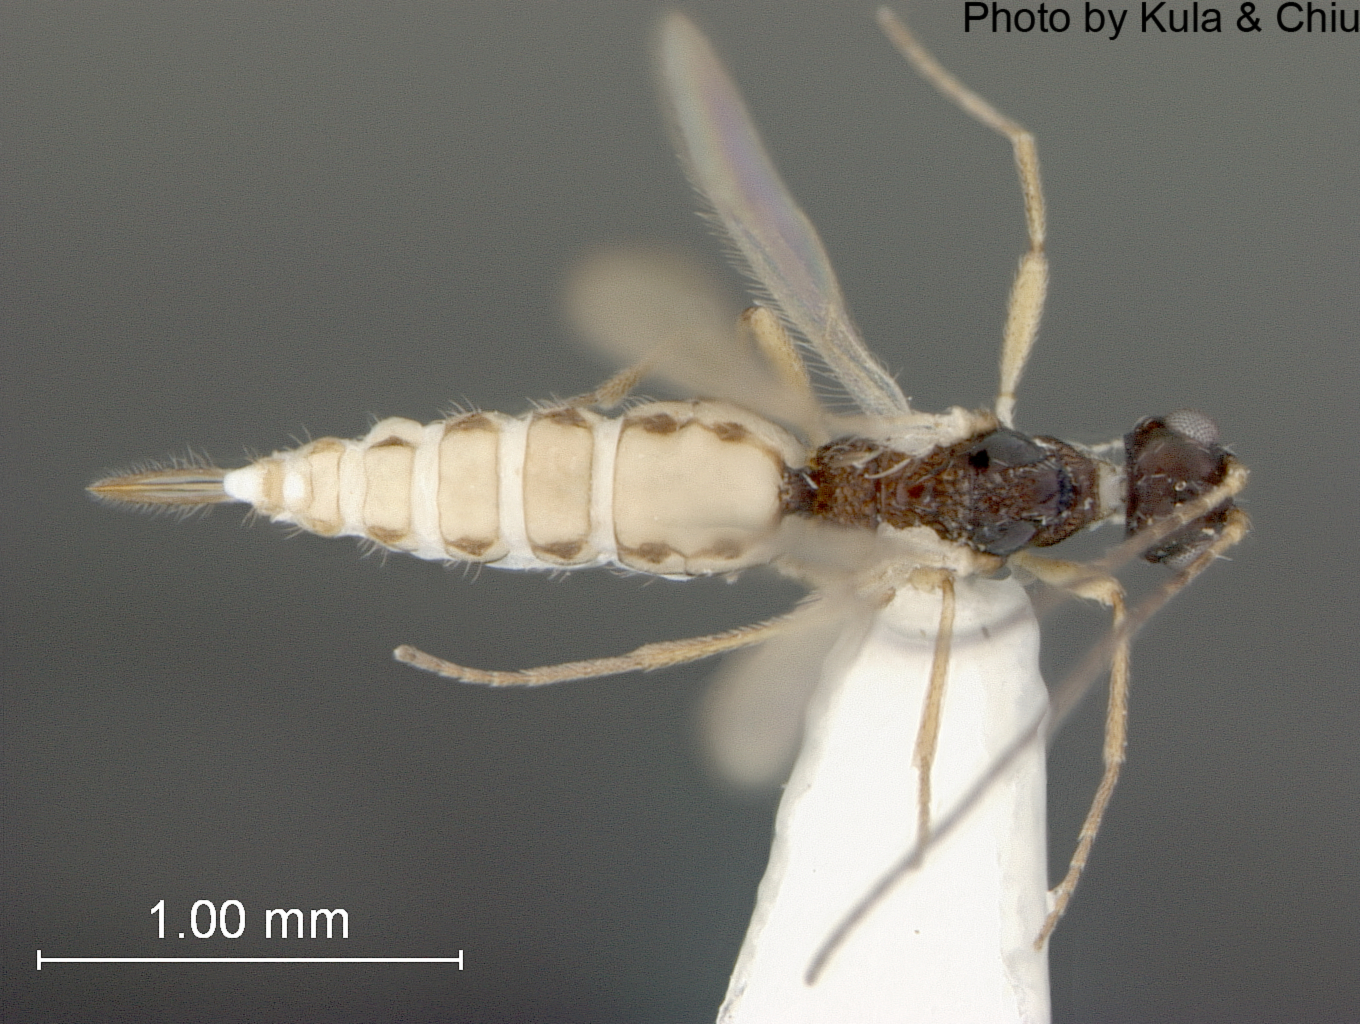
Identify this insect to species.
Hormius deletus
